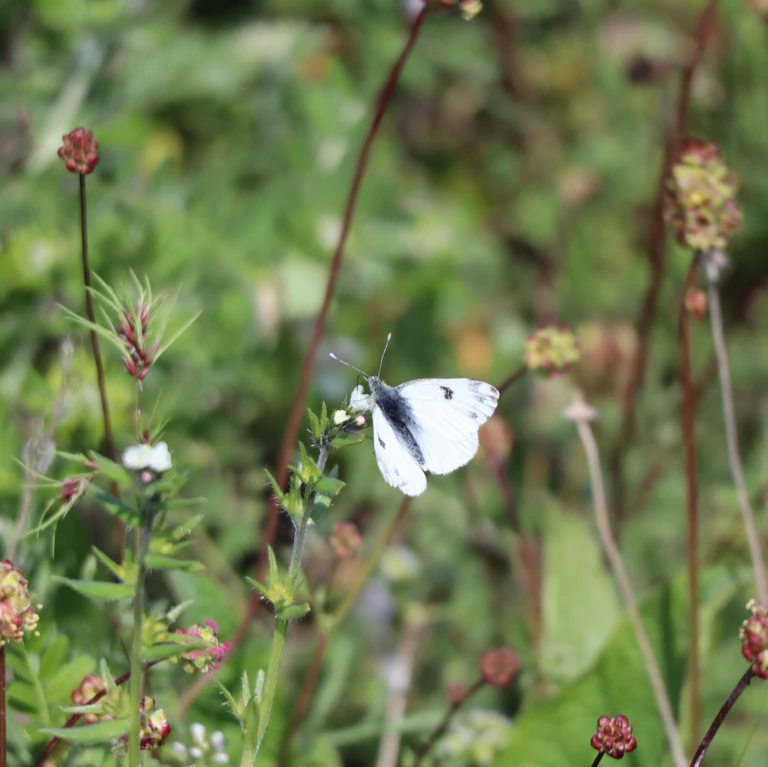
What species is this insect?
Pontia edusa
